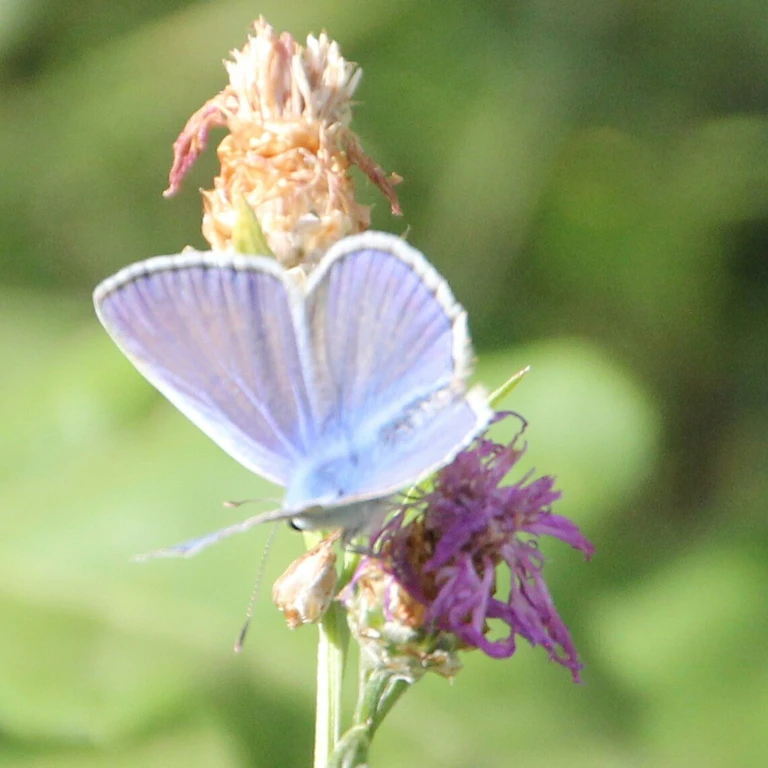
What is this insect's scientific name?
Polyommatus icarus
